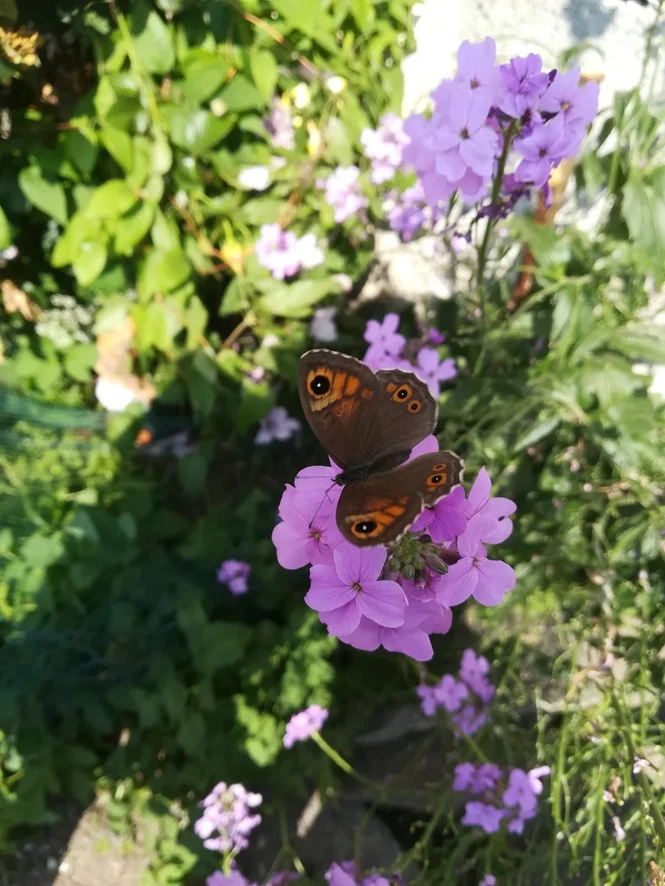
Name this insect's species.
Lasiommata maera (also Pararge maera)
